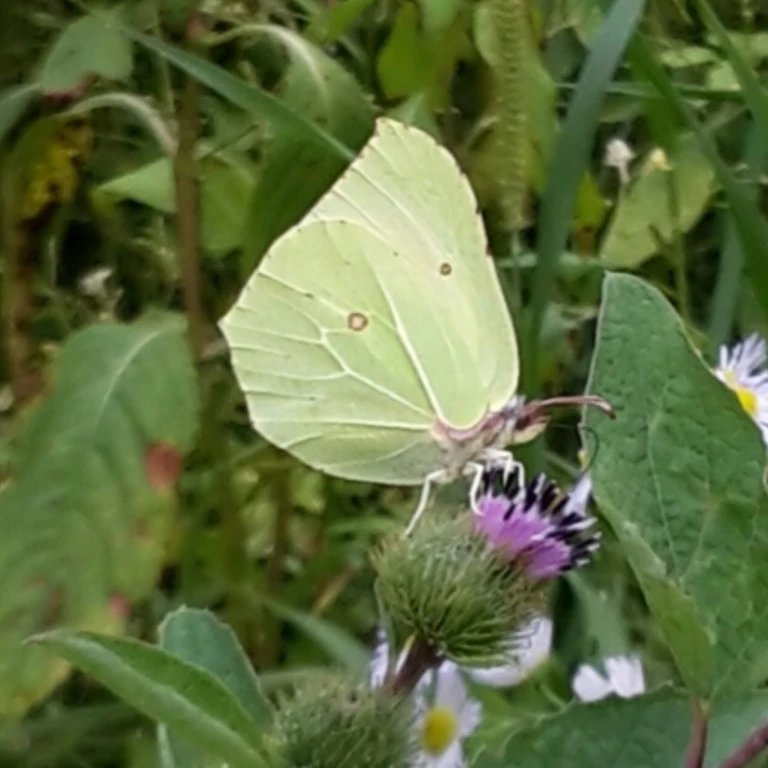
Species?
Gonepteryx rhamni
